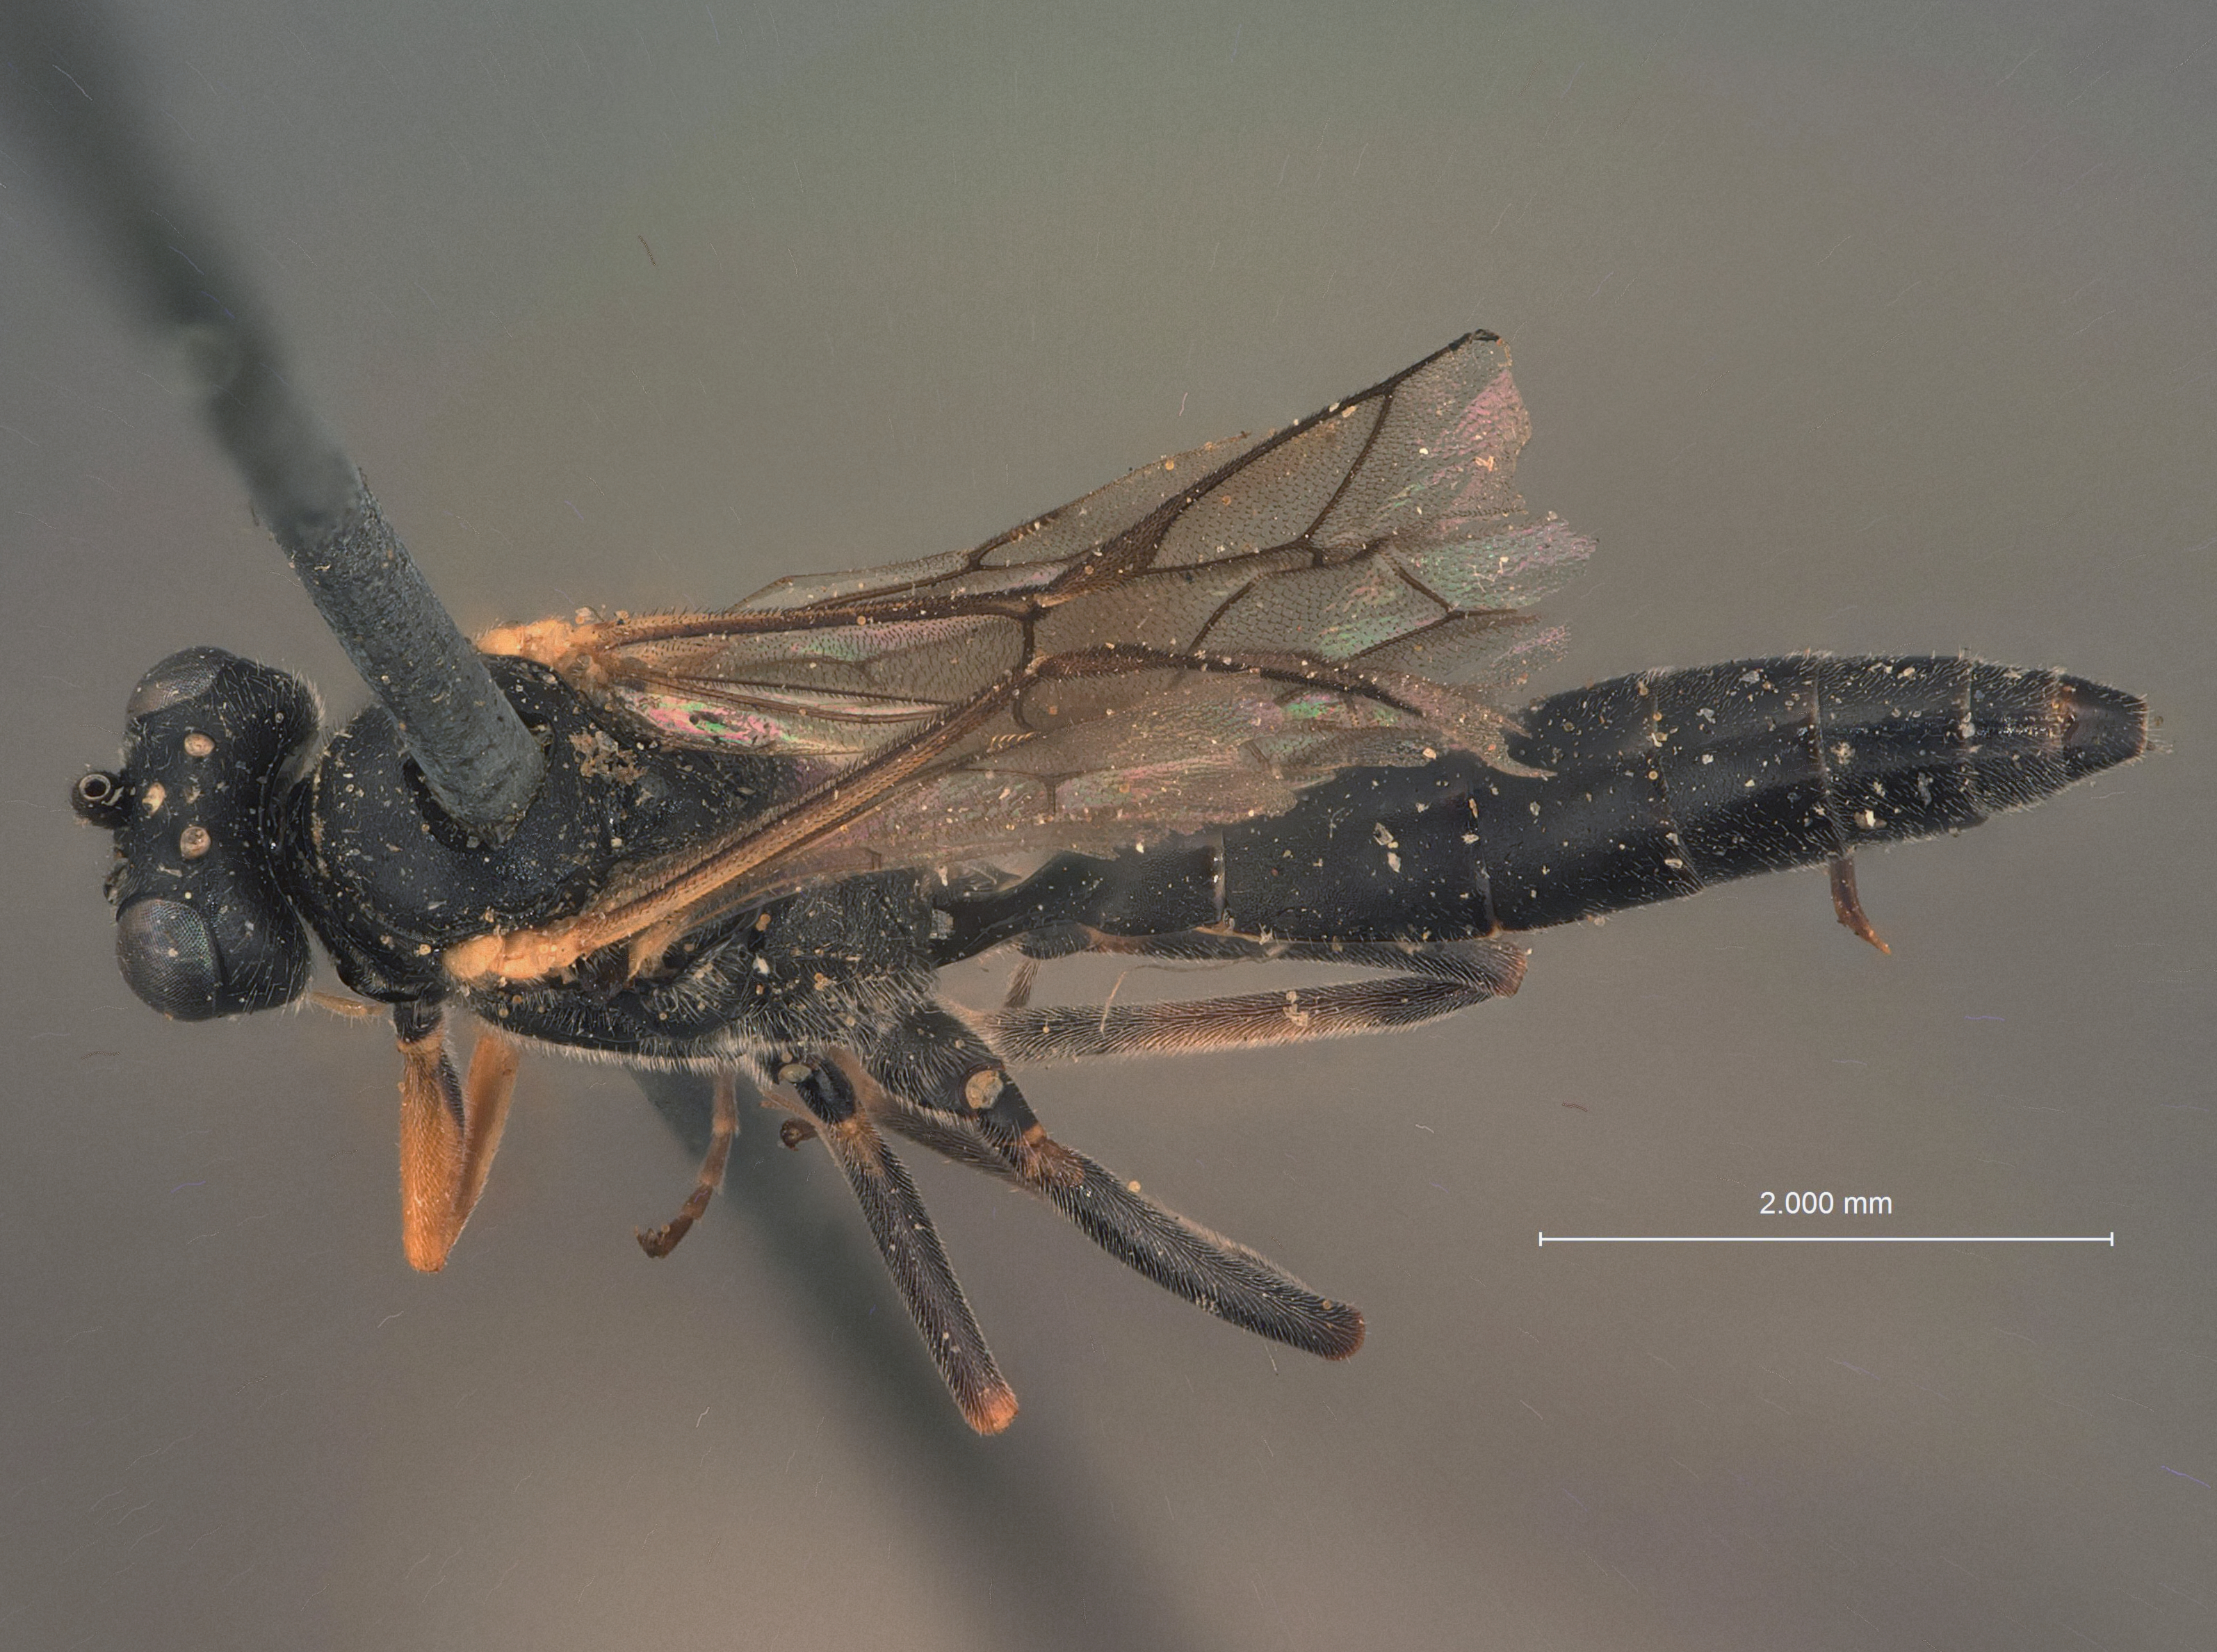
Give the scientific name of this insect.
Limneria striatipes
